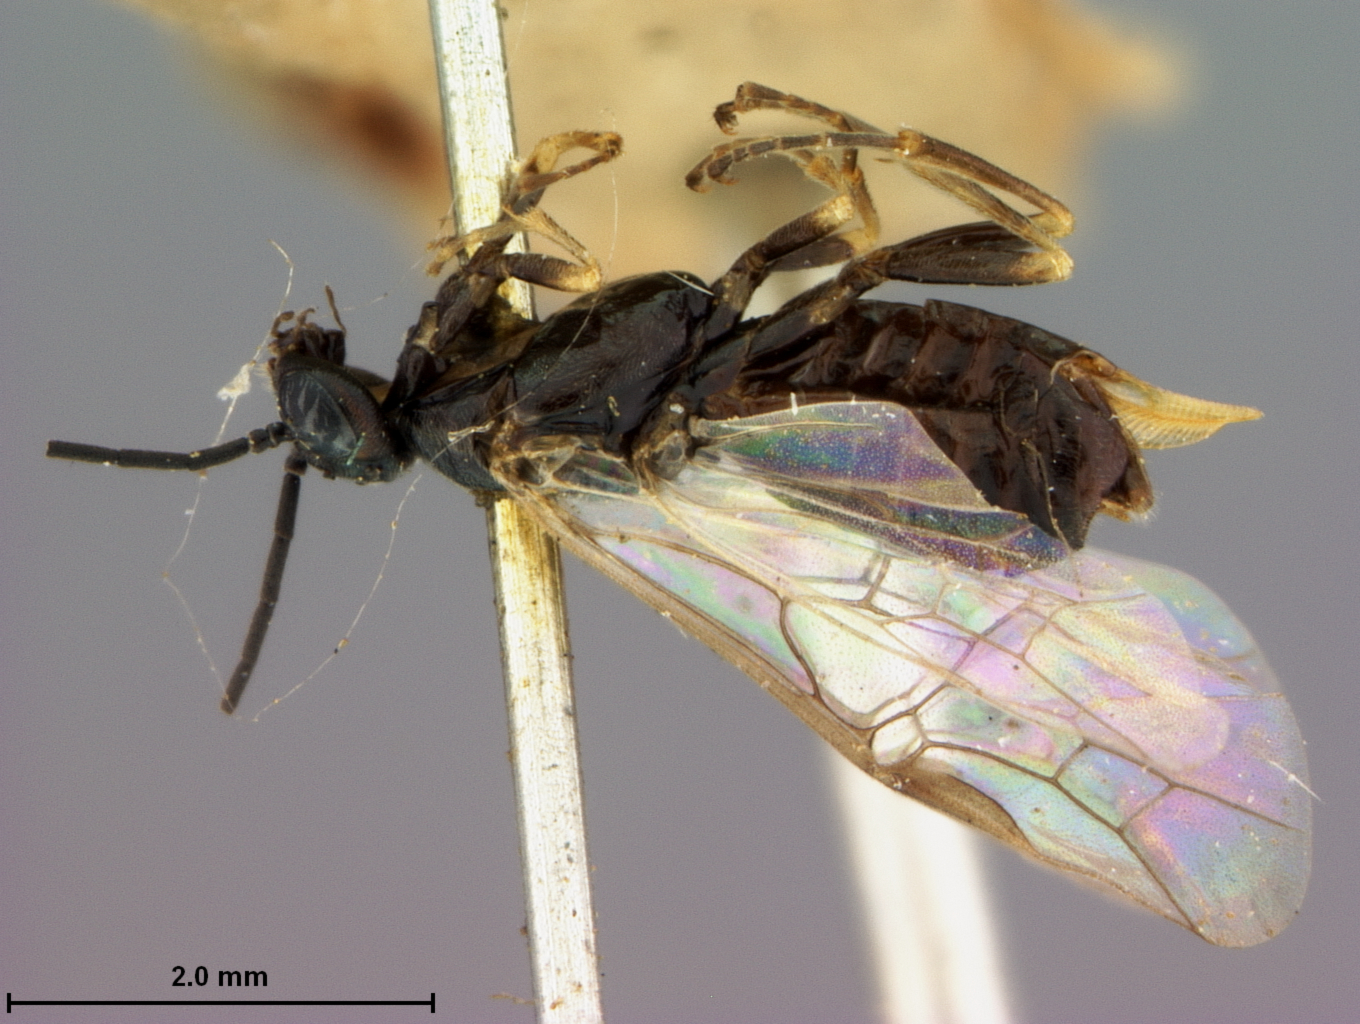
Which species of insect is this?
Pontania maura
